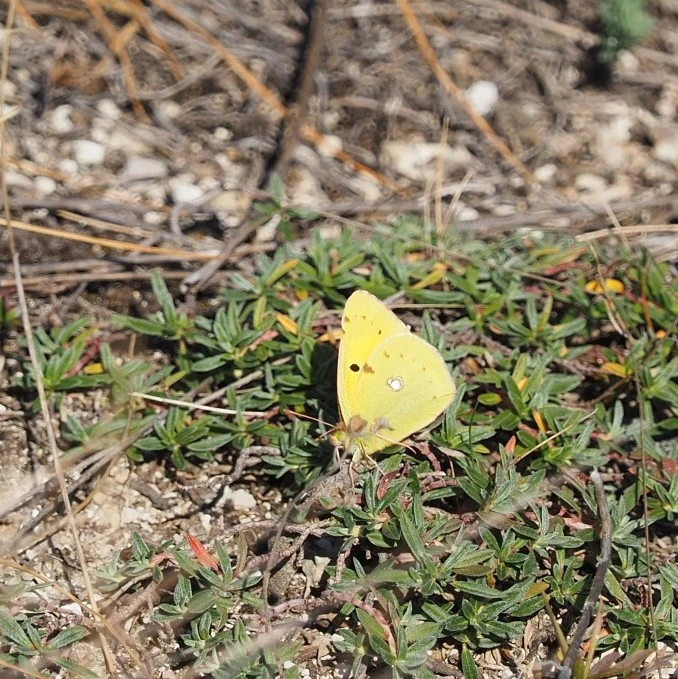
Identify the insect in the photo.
Colias croceus
